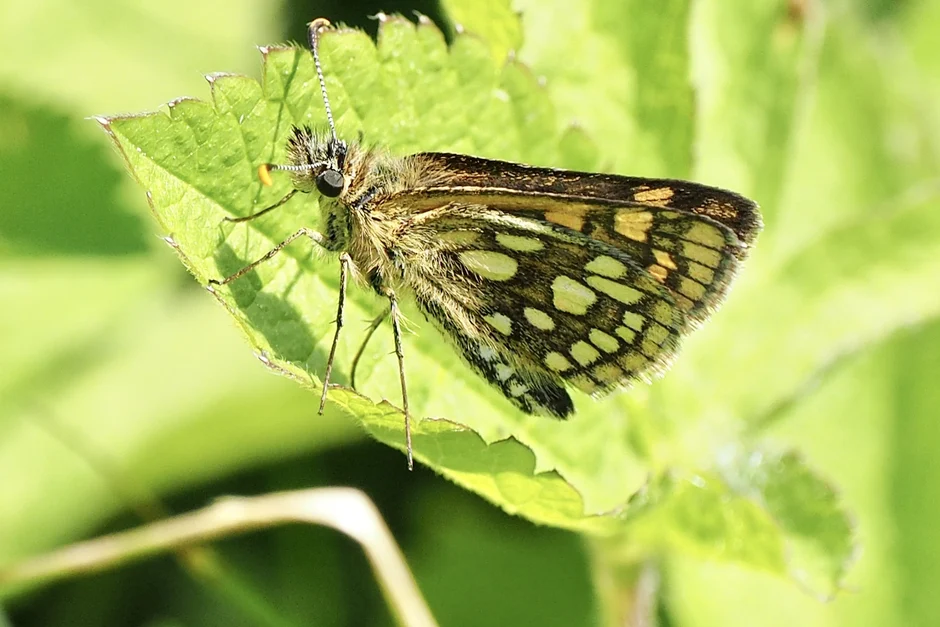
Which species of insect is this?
Carterocephalus palaemon
